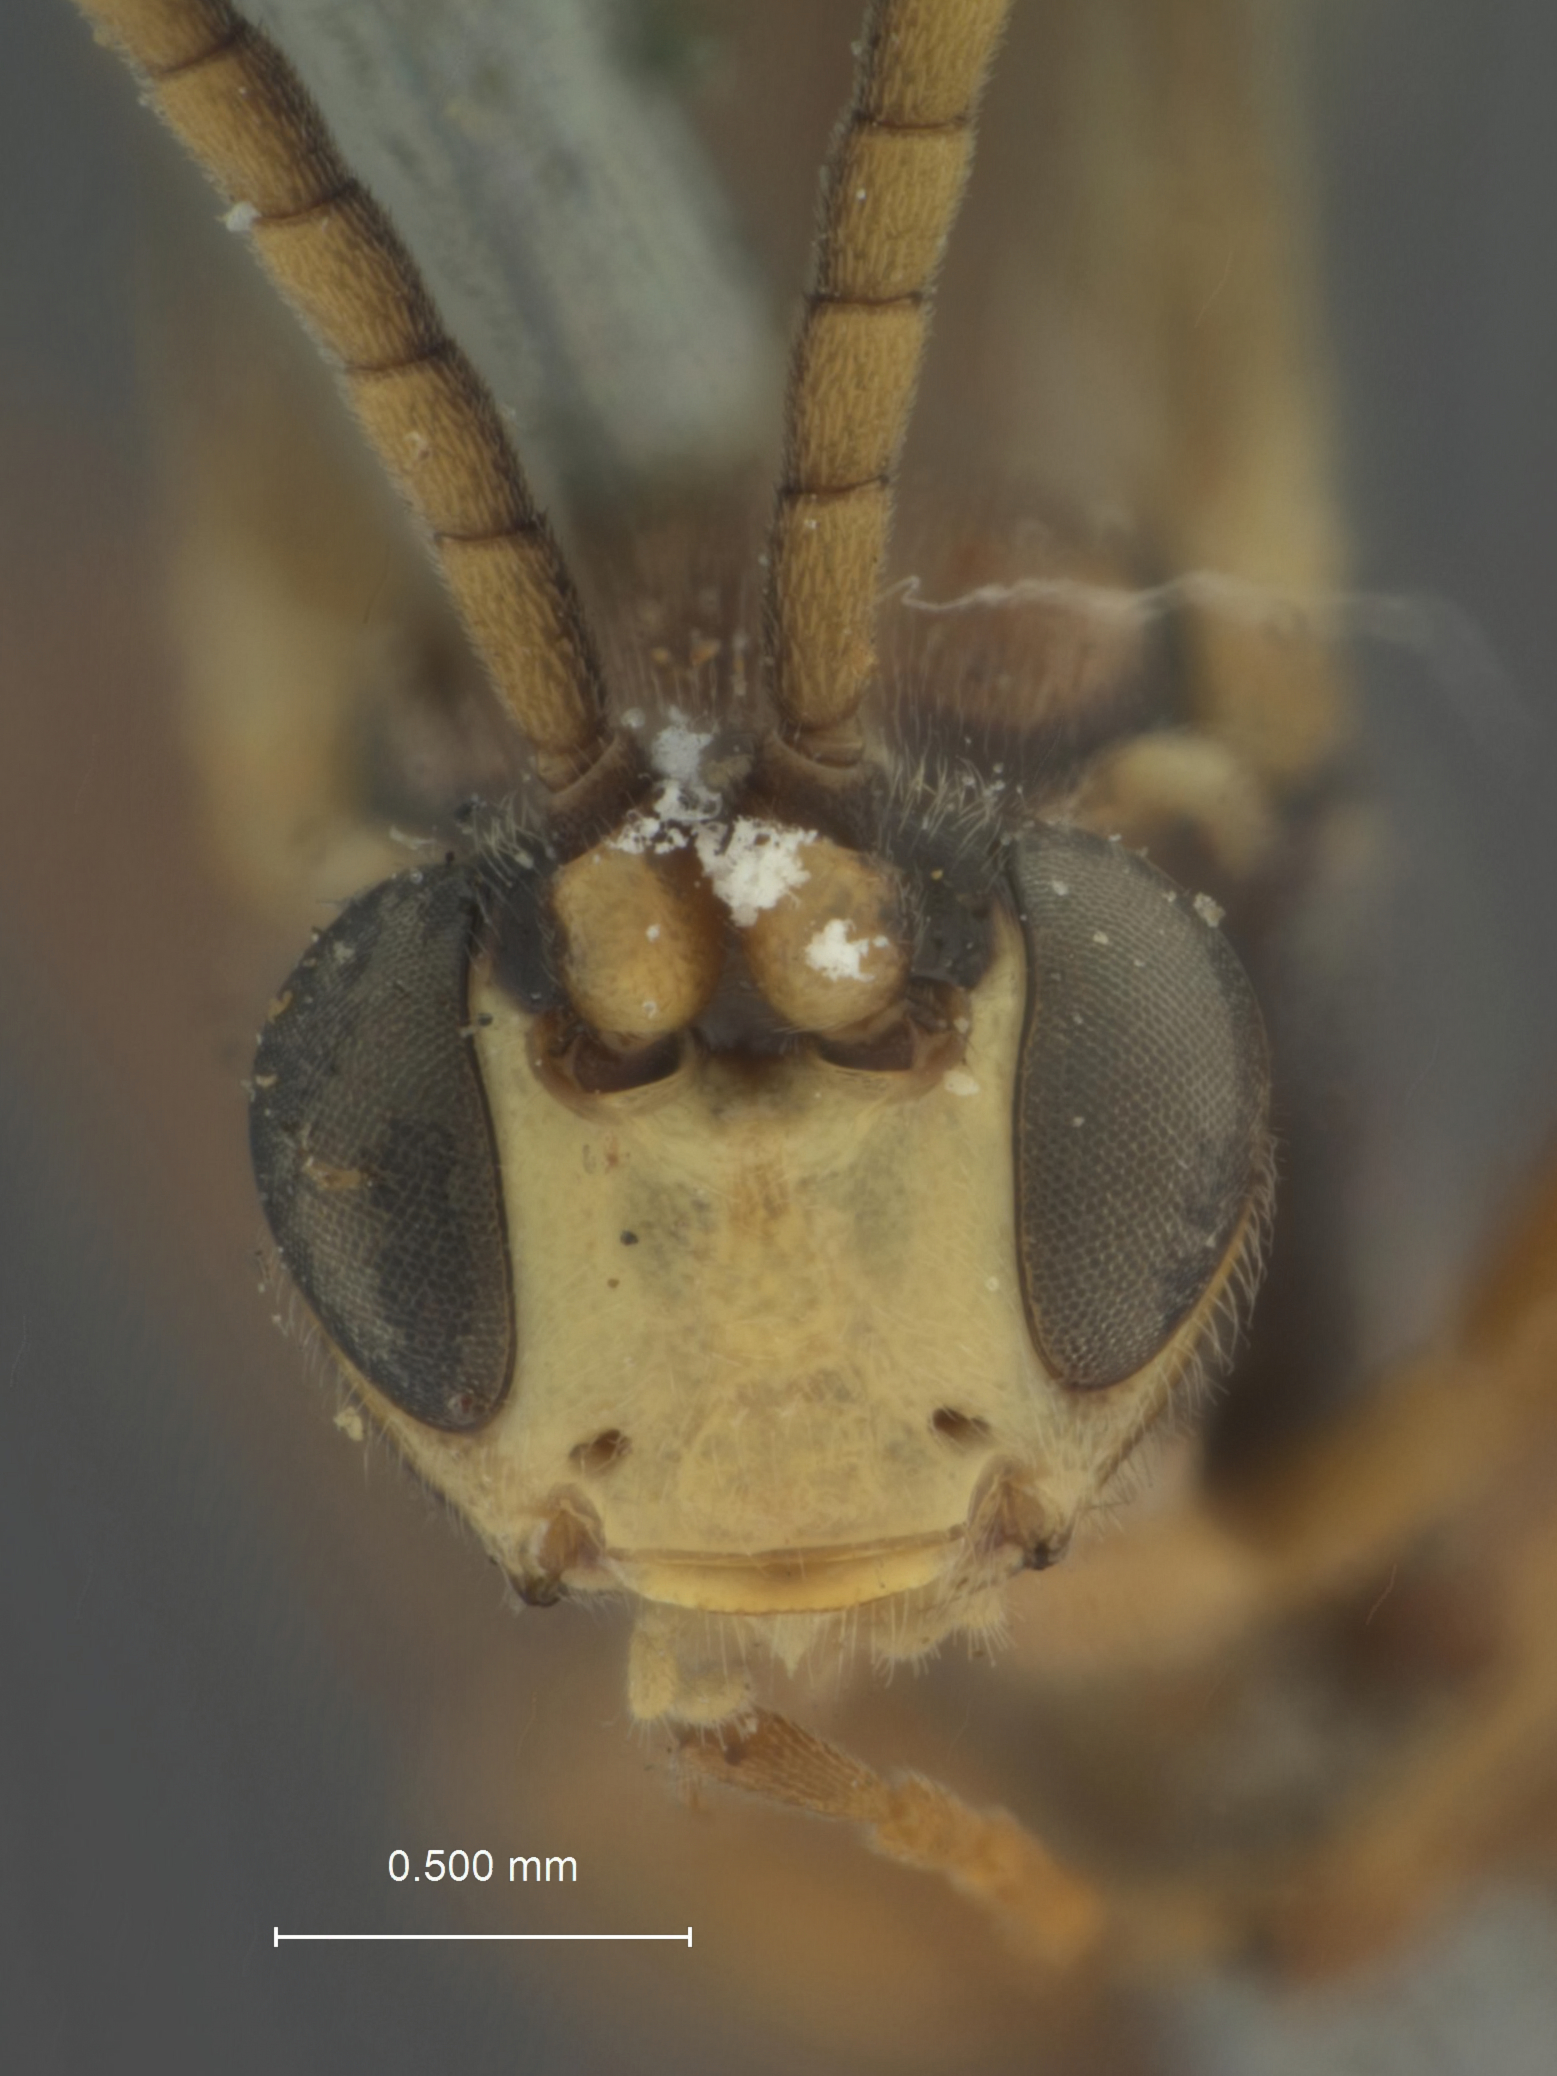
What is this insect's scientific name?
Cratichneumon confusus
